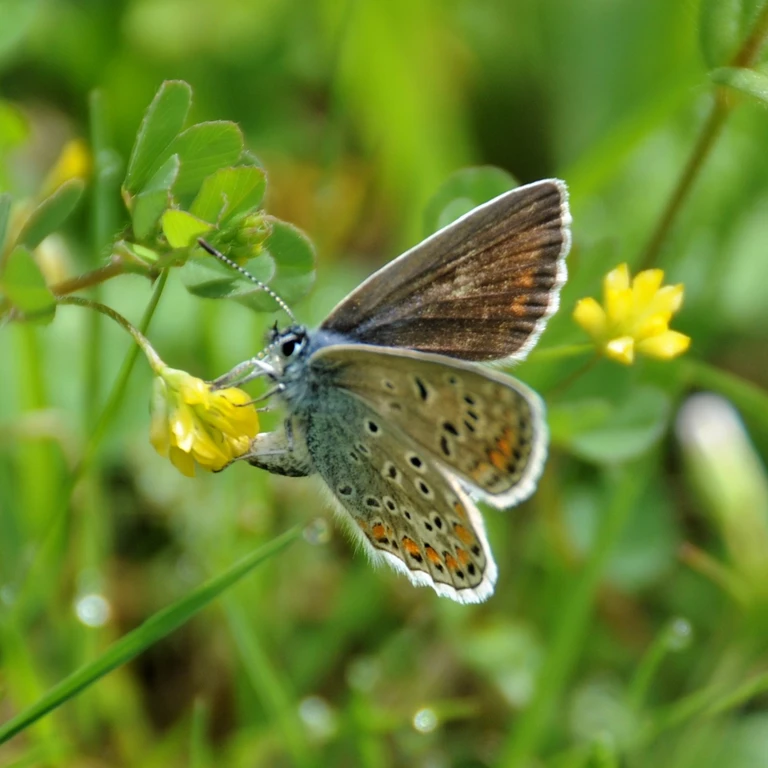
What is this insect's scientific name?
Polyommatus icarus
